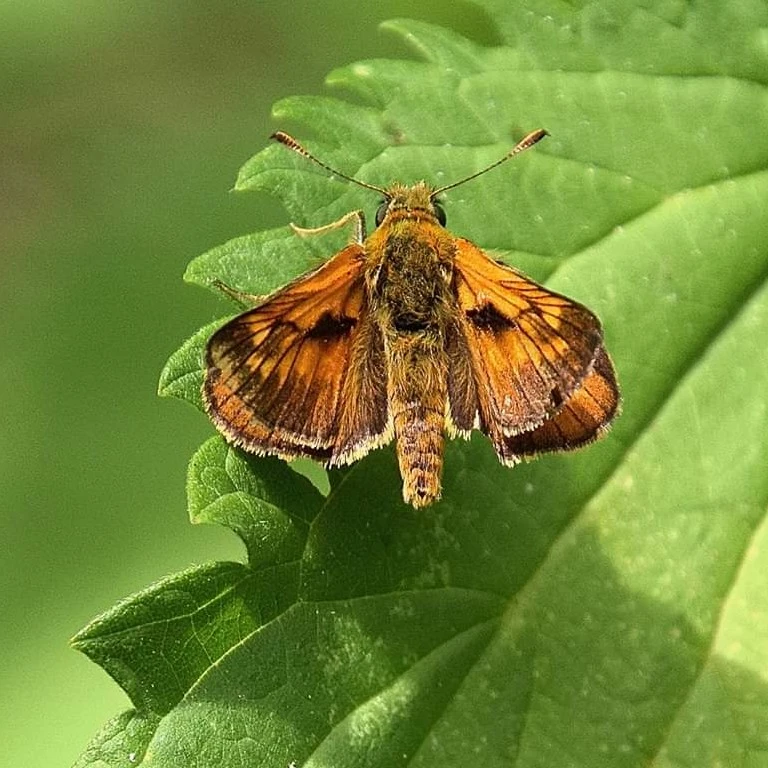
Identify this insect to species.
Ochlodes sylvanus (also Ochlodes venata)
